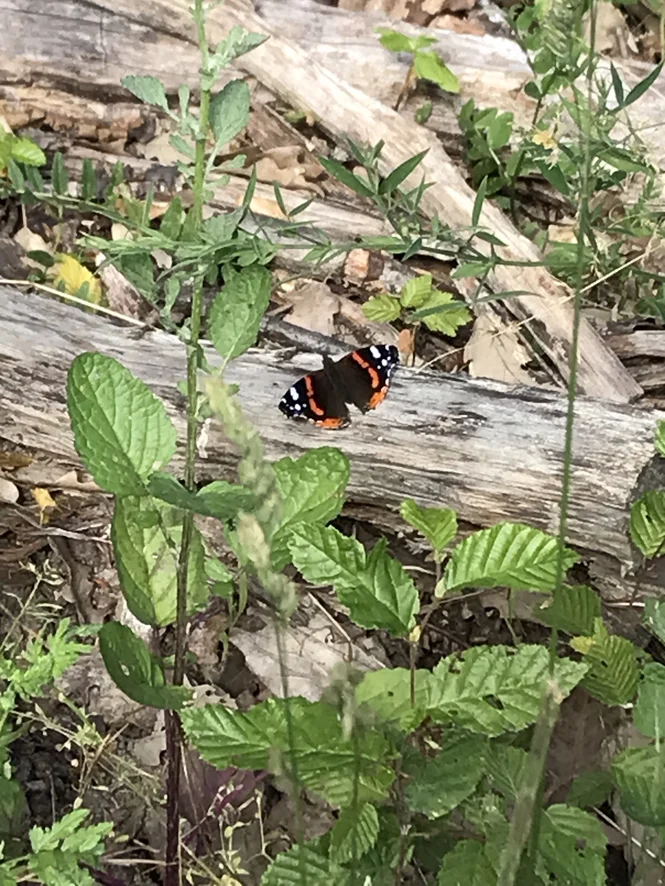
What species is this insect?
Vanessa atalanta
